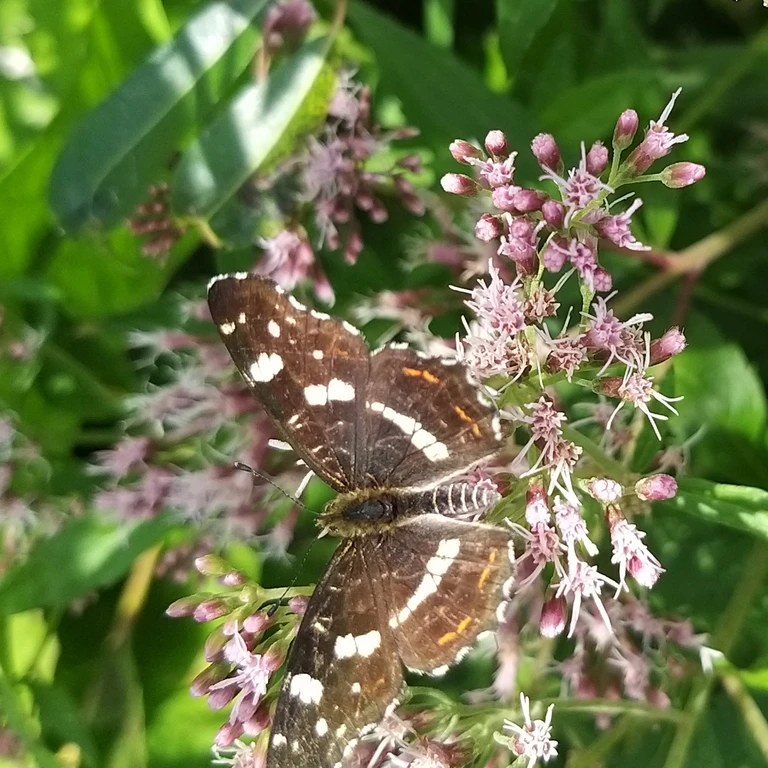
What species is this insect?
Araschnia levana
